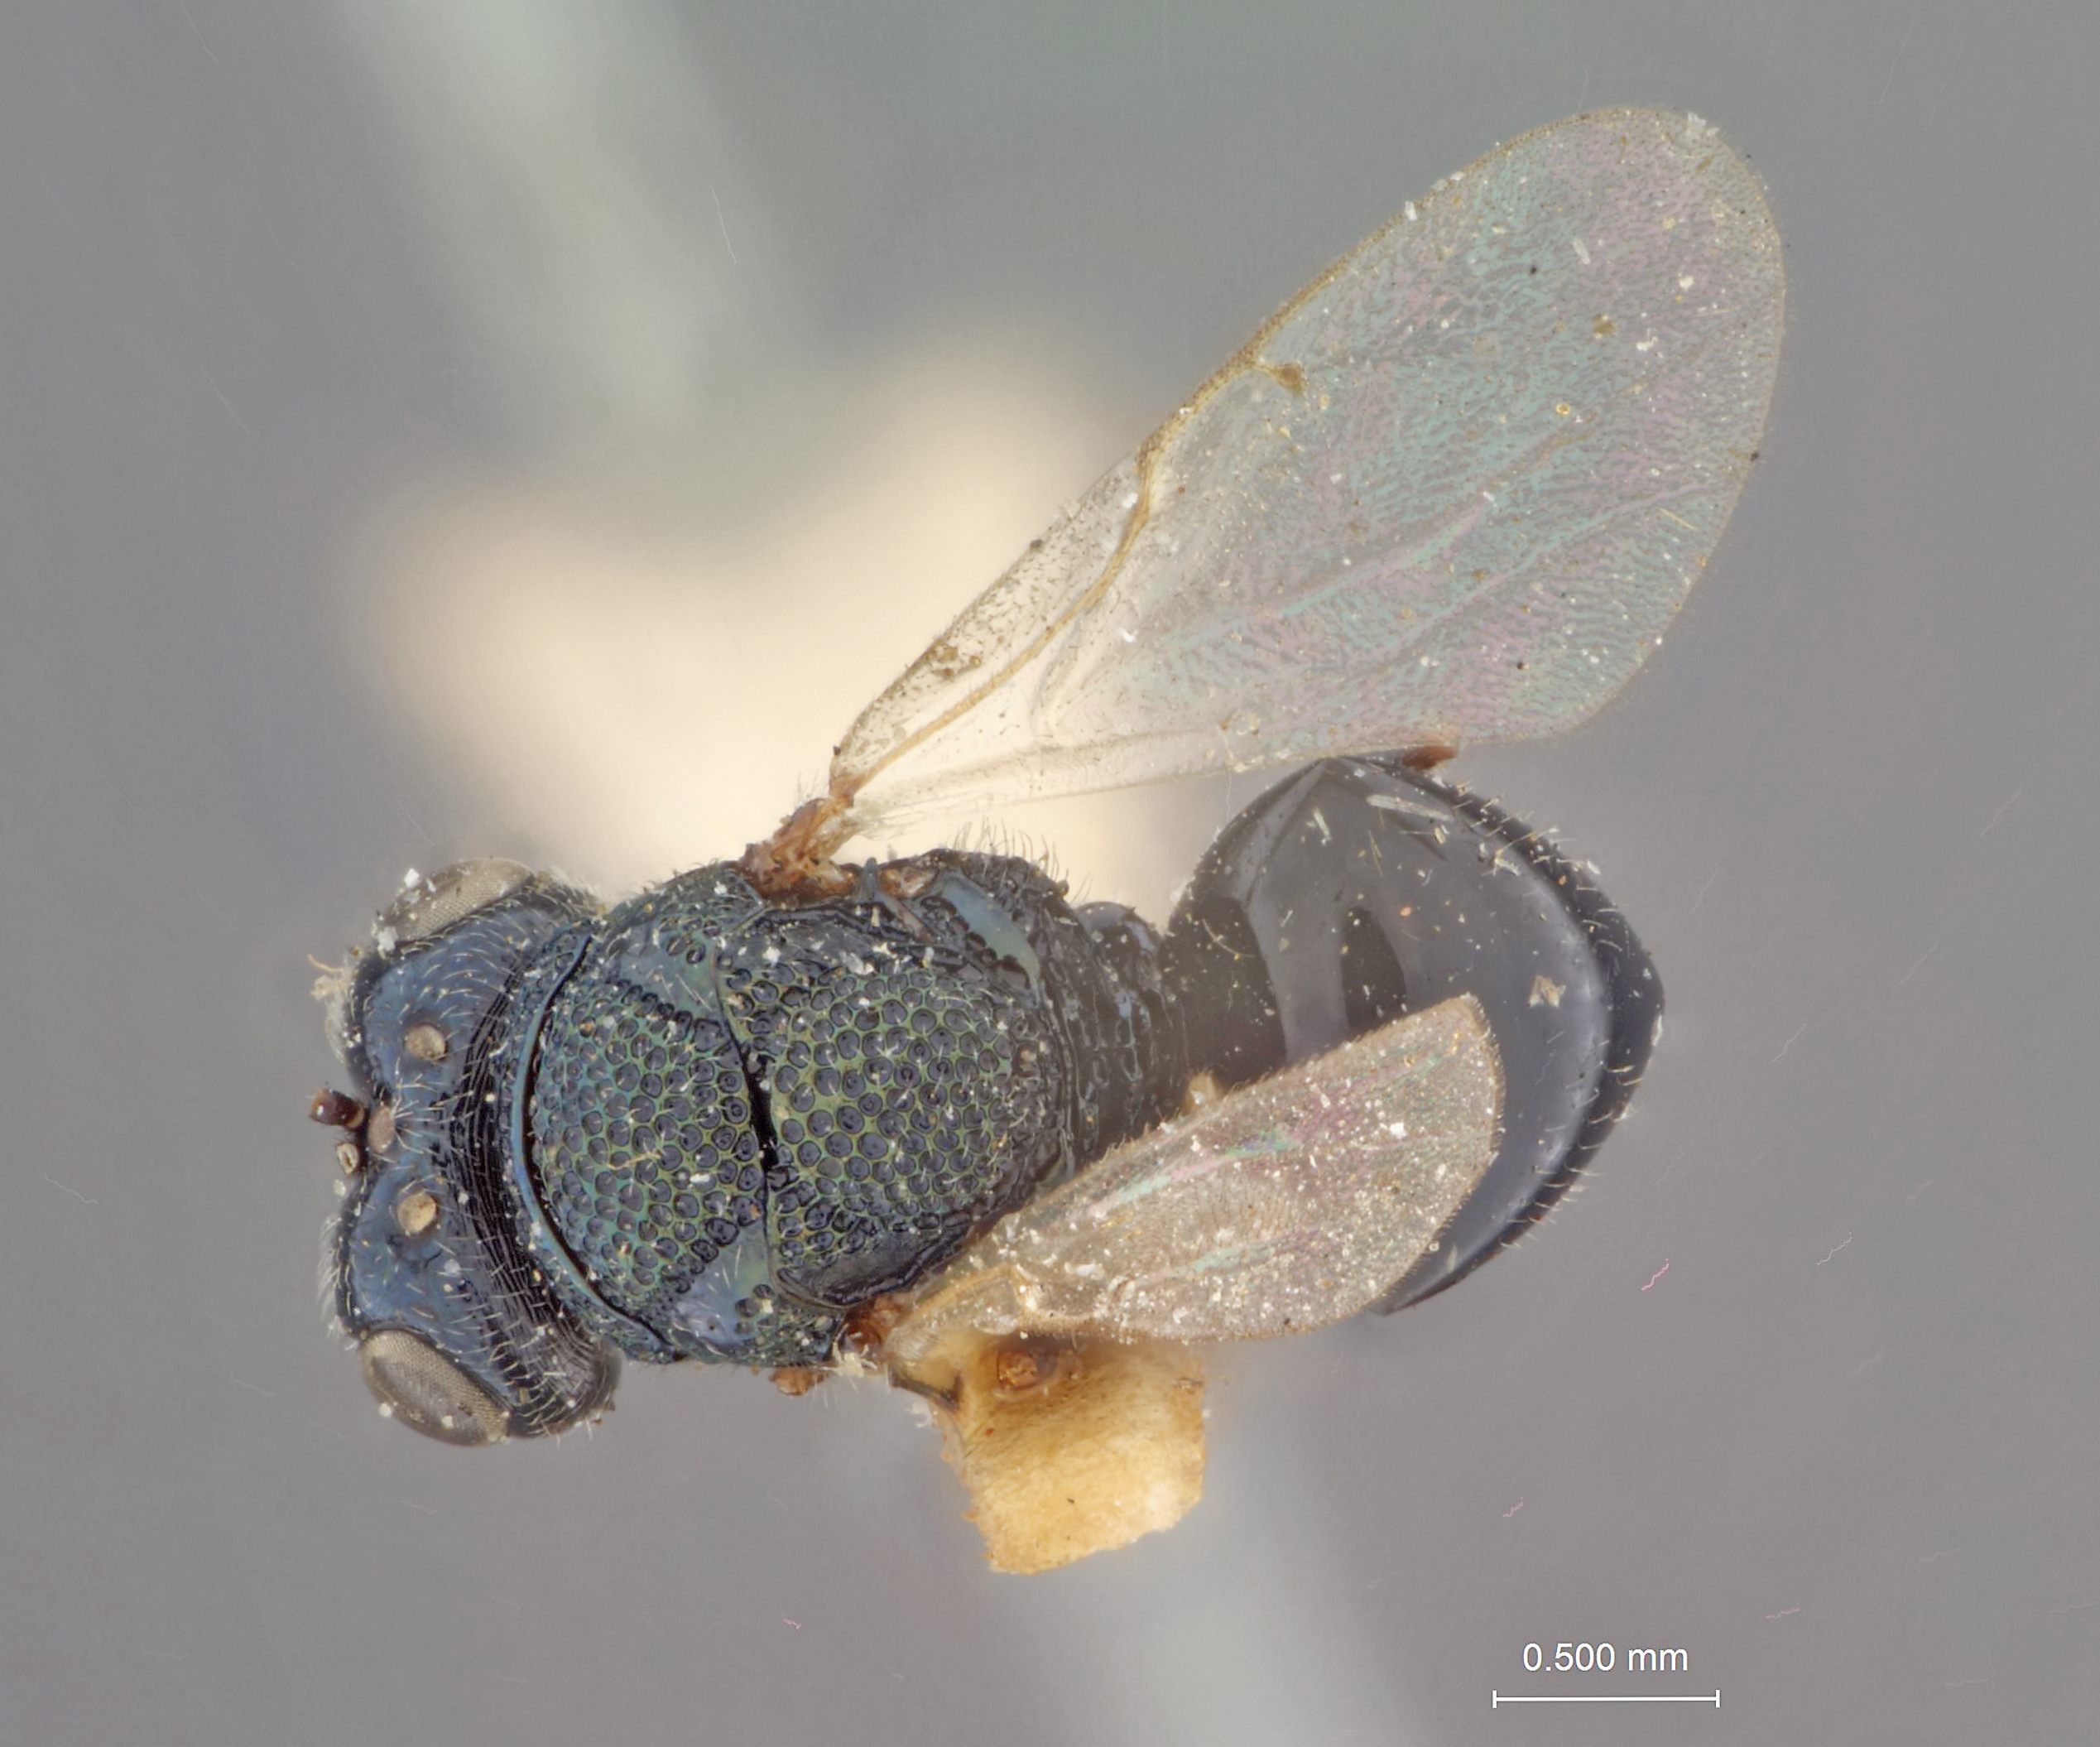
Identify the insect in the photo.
Perilampus rohweri
